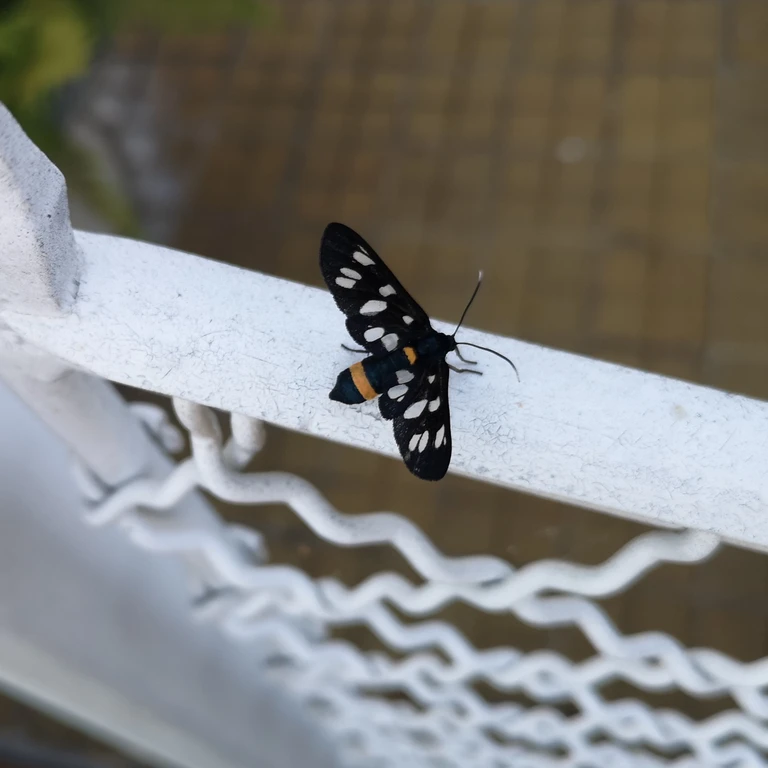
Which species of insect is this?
Amata phegea
